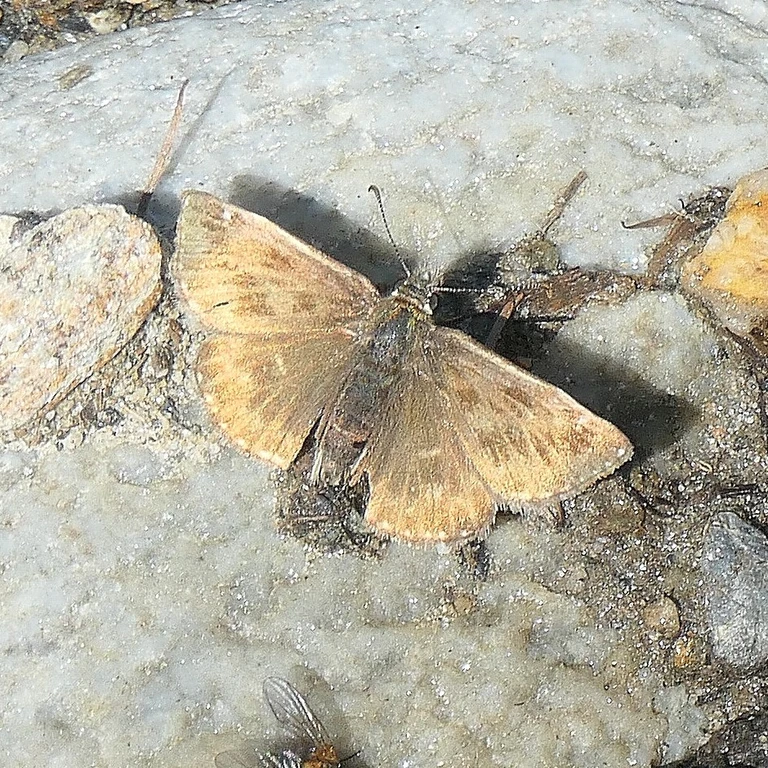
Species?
Erynnis tages
